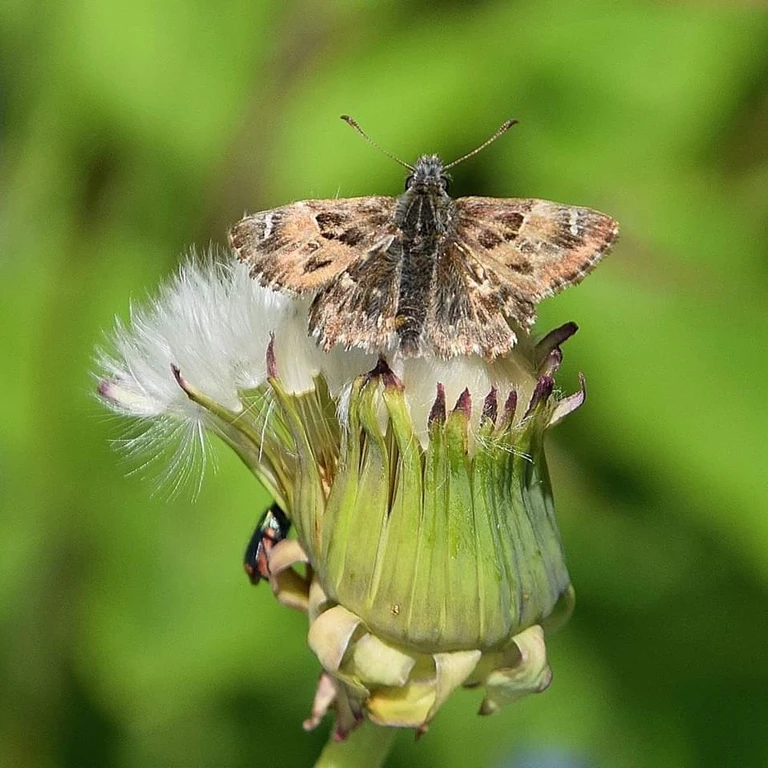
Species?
Carcharodus alceae
